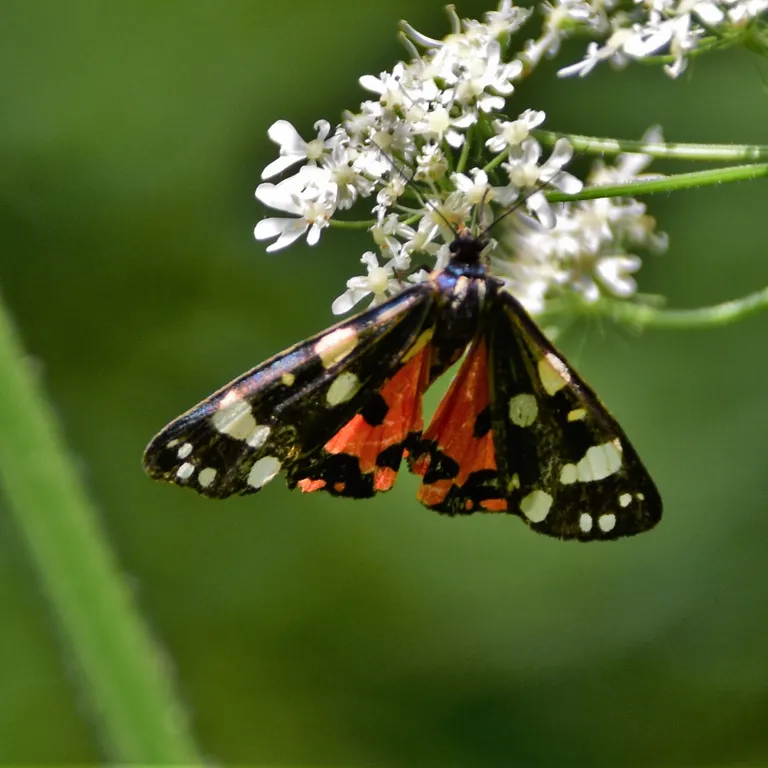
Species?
Callimorpha dominula
